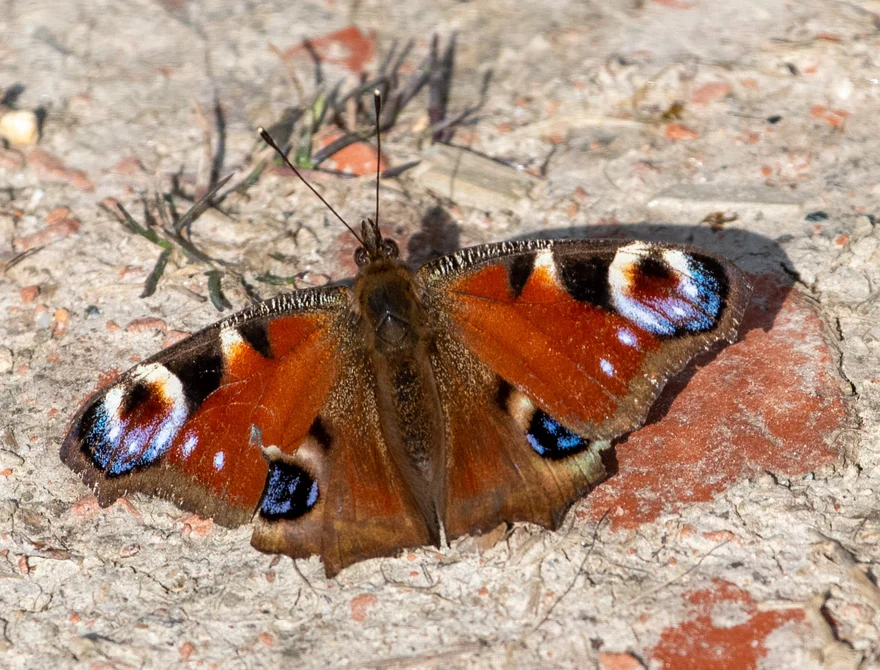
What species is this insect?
Aglais io
